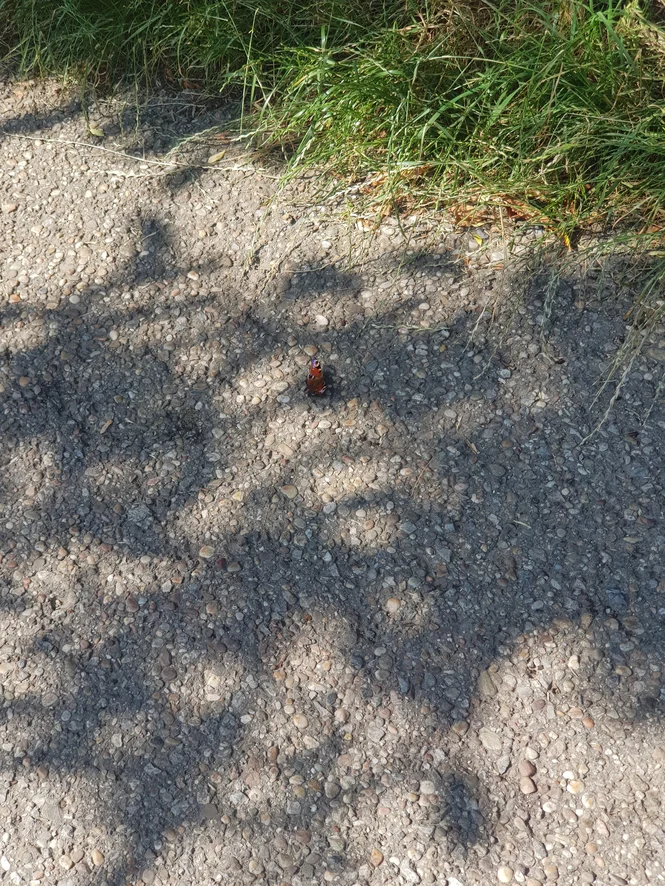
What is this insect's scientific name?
Aglais io
